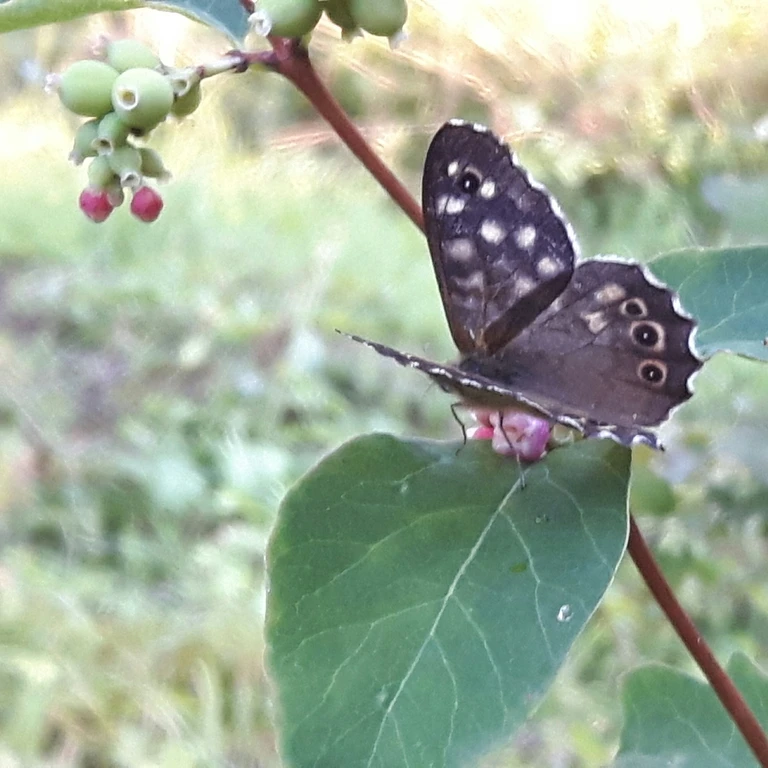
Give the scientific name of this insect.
Pararge aegeria
